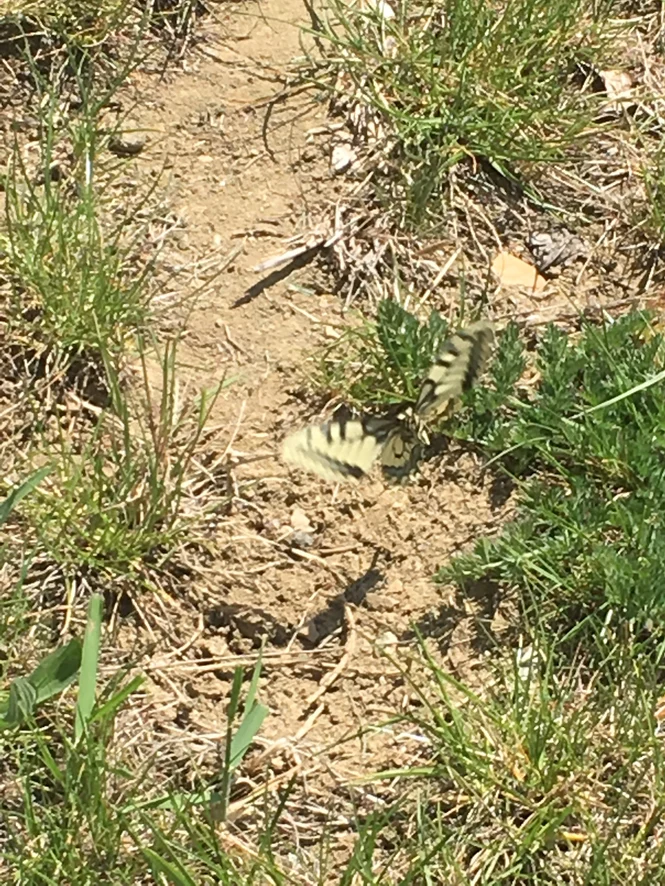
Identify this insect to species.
Papilio machaon
